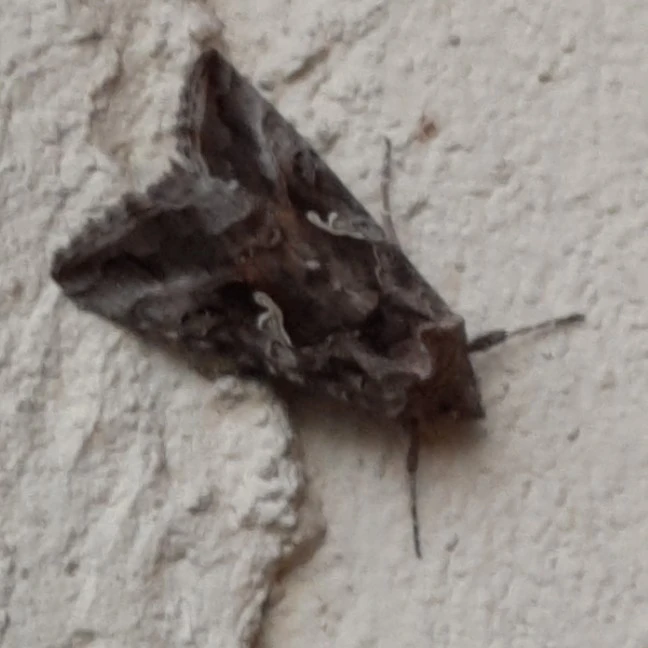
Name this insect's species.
Autographa gamma
